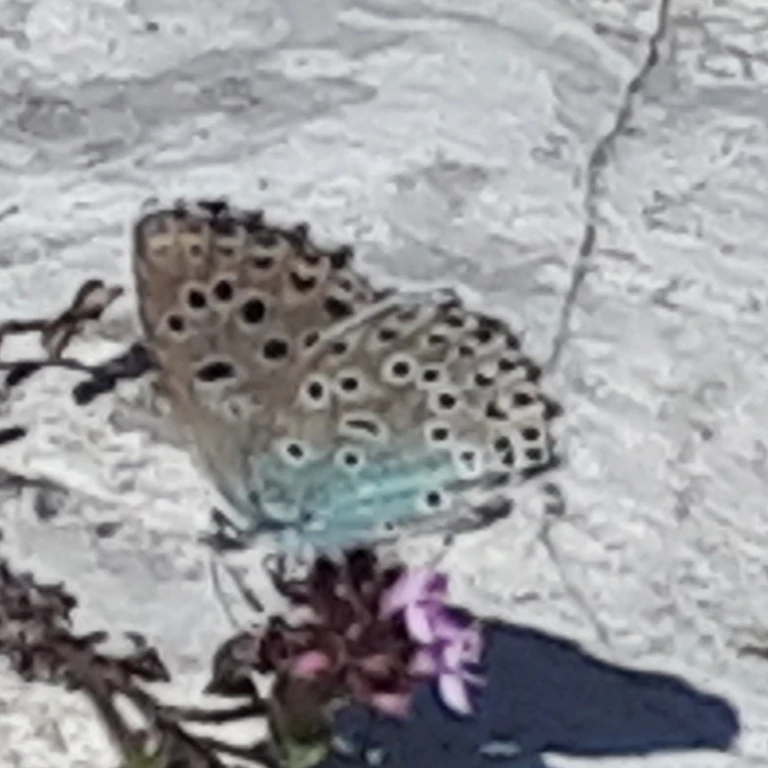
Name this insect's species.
Phengaris arion (also Maculinea arion)
